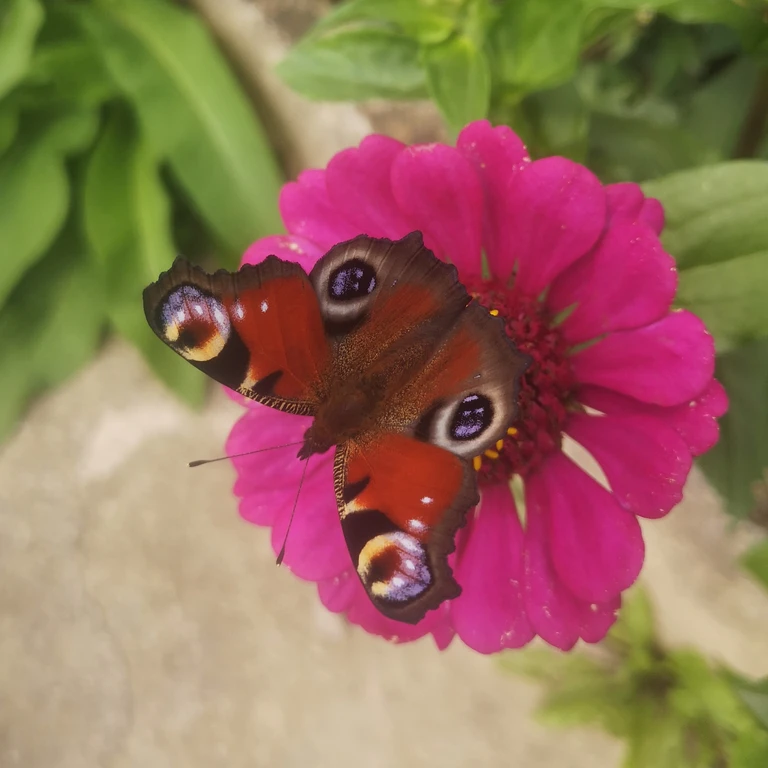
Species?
Aglais io
